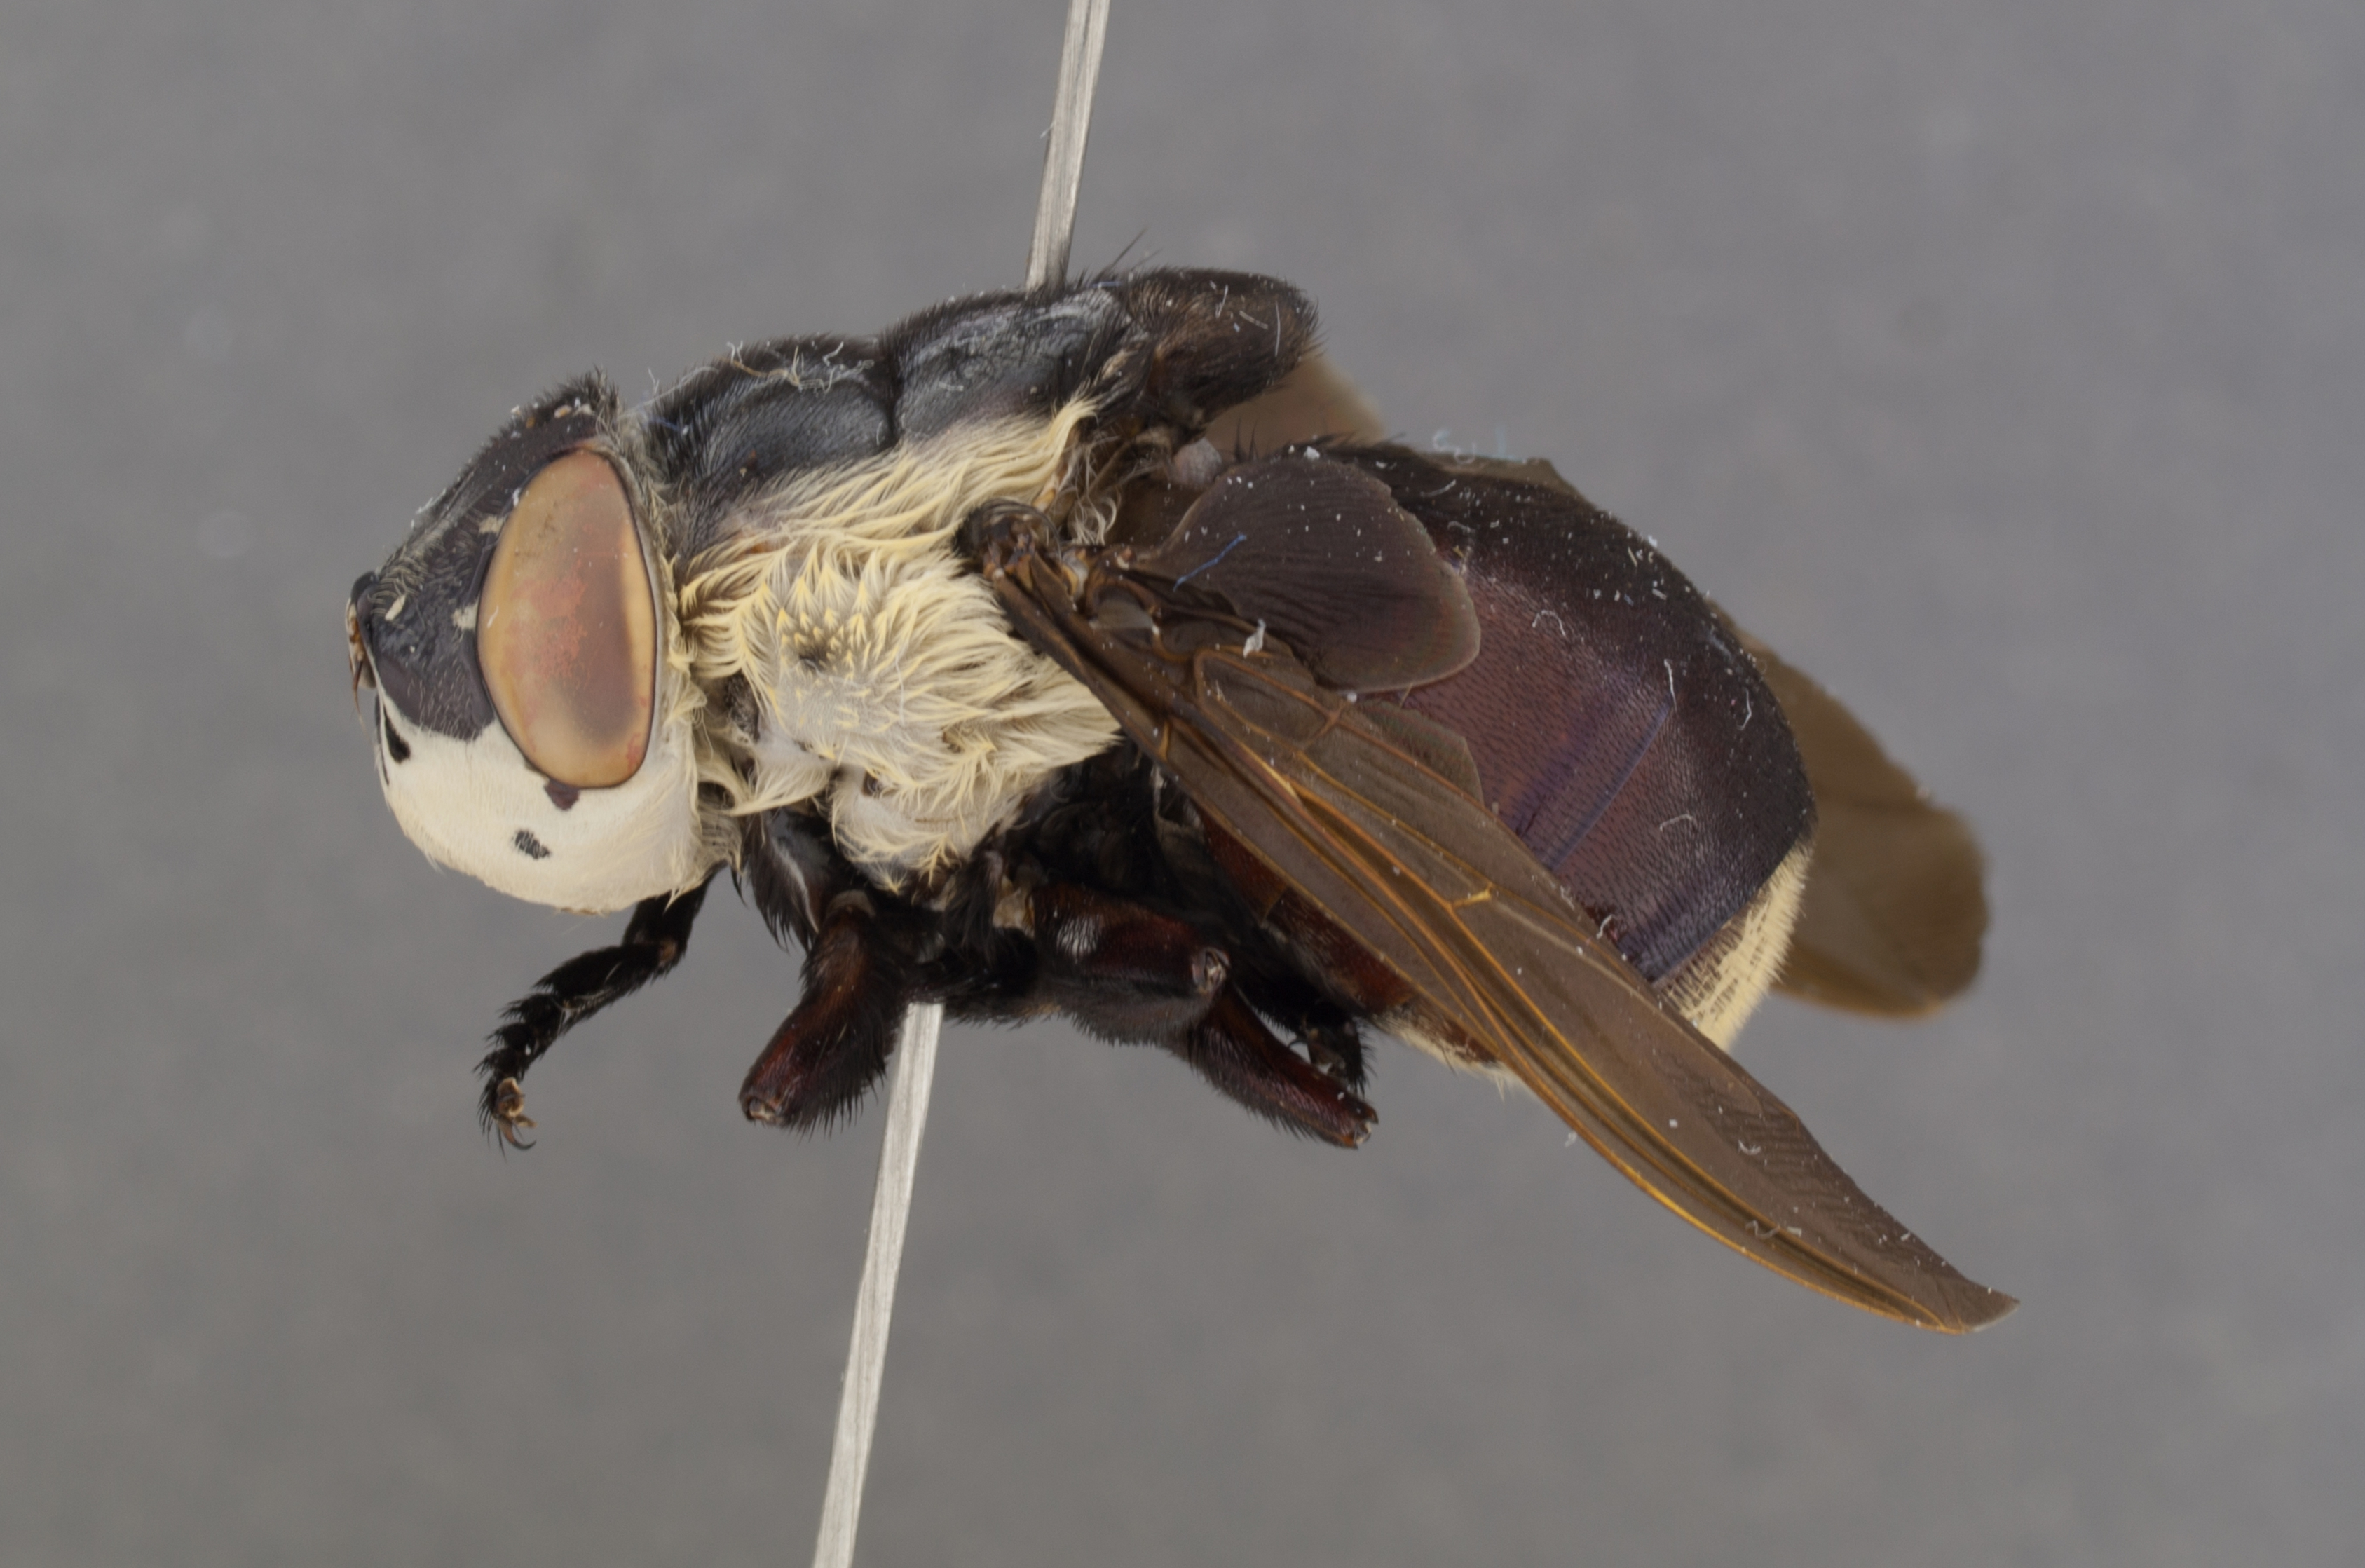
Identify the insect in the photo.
Cuterebra fontinella
